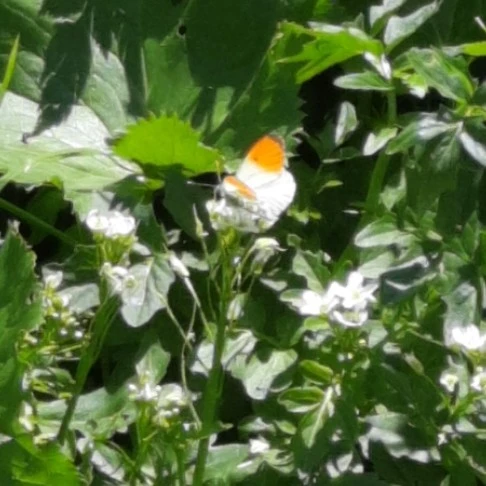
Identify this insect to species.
Anthocharis cardamines
